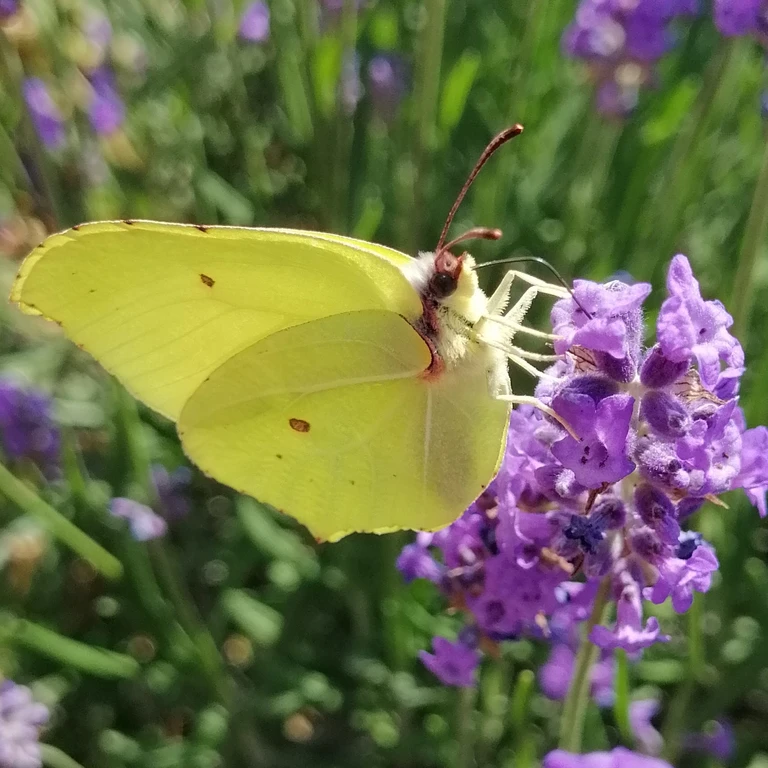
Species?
Gonepteryx rhamni
